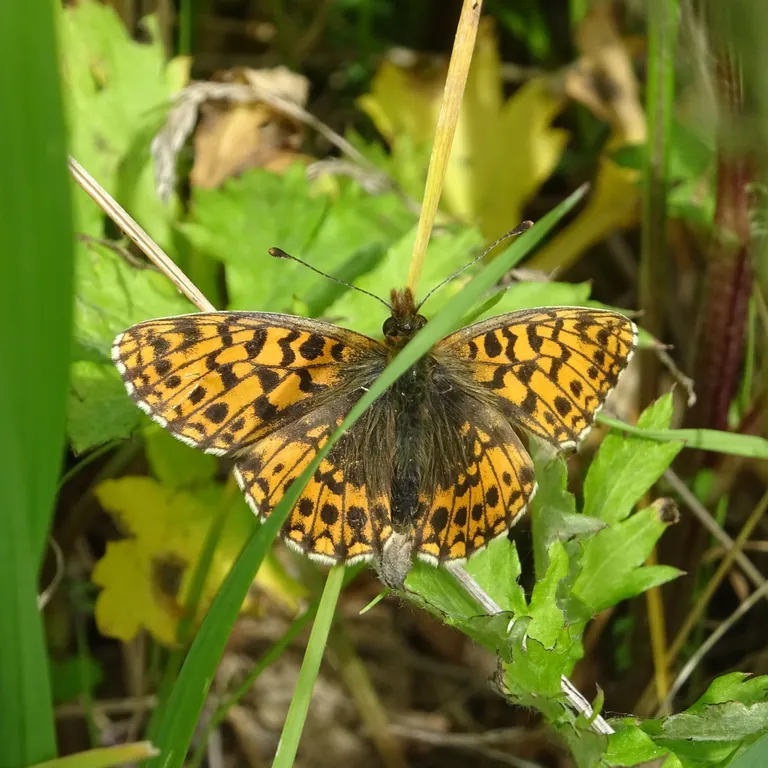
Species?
Boloria dia
